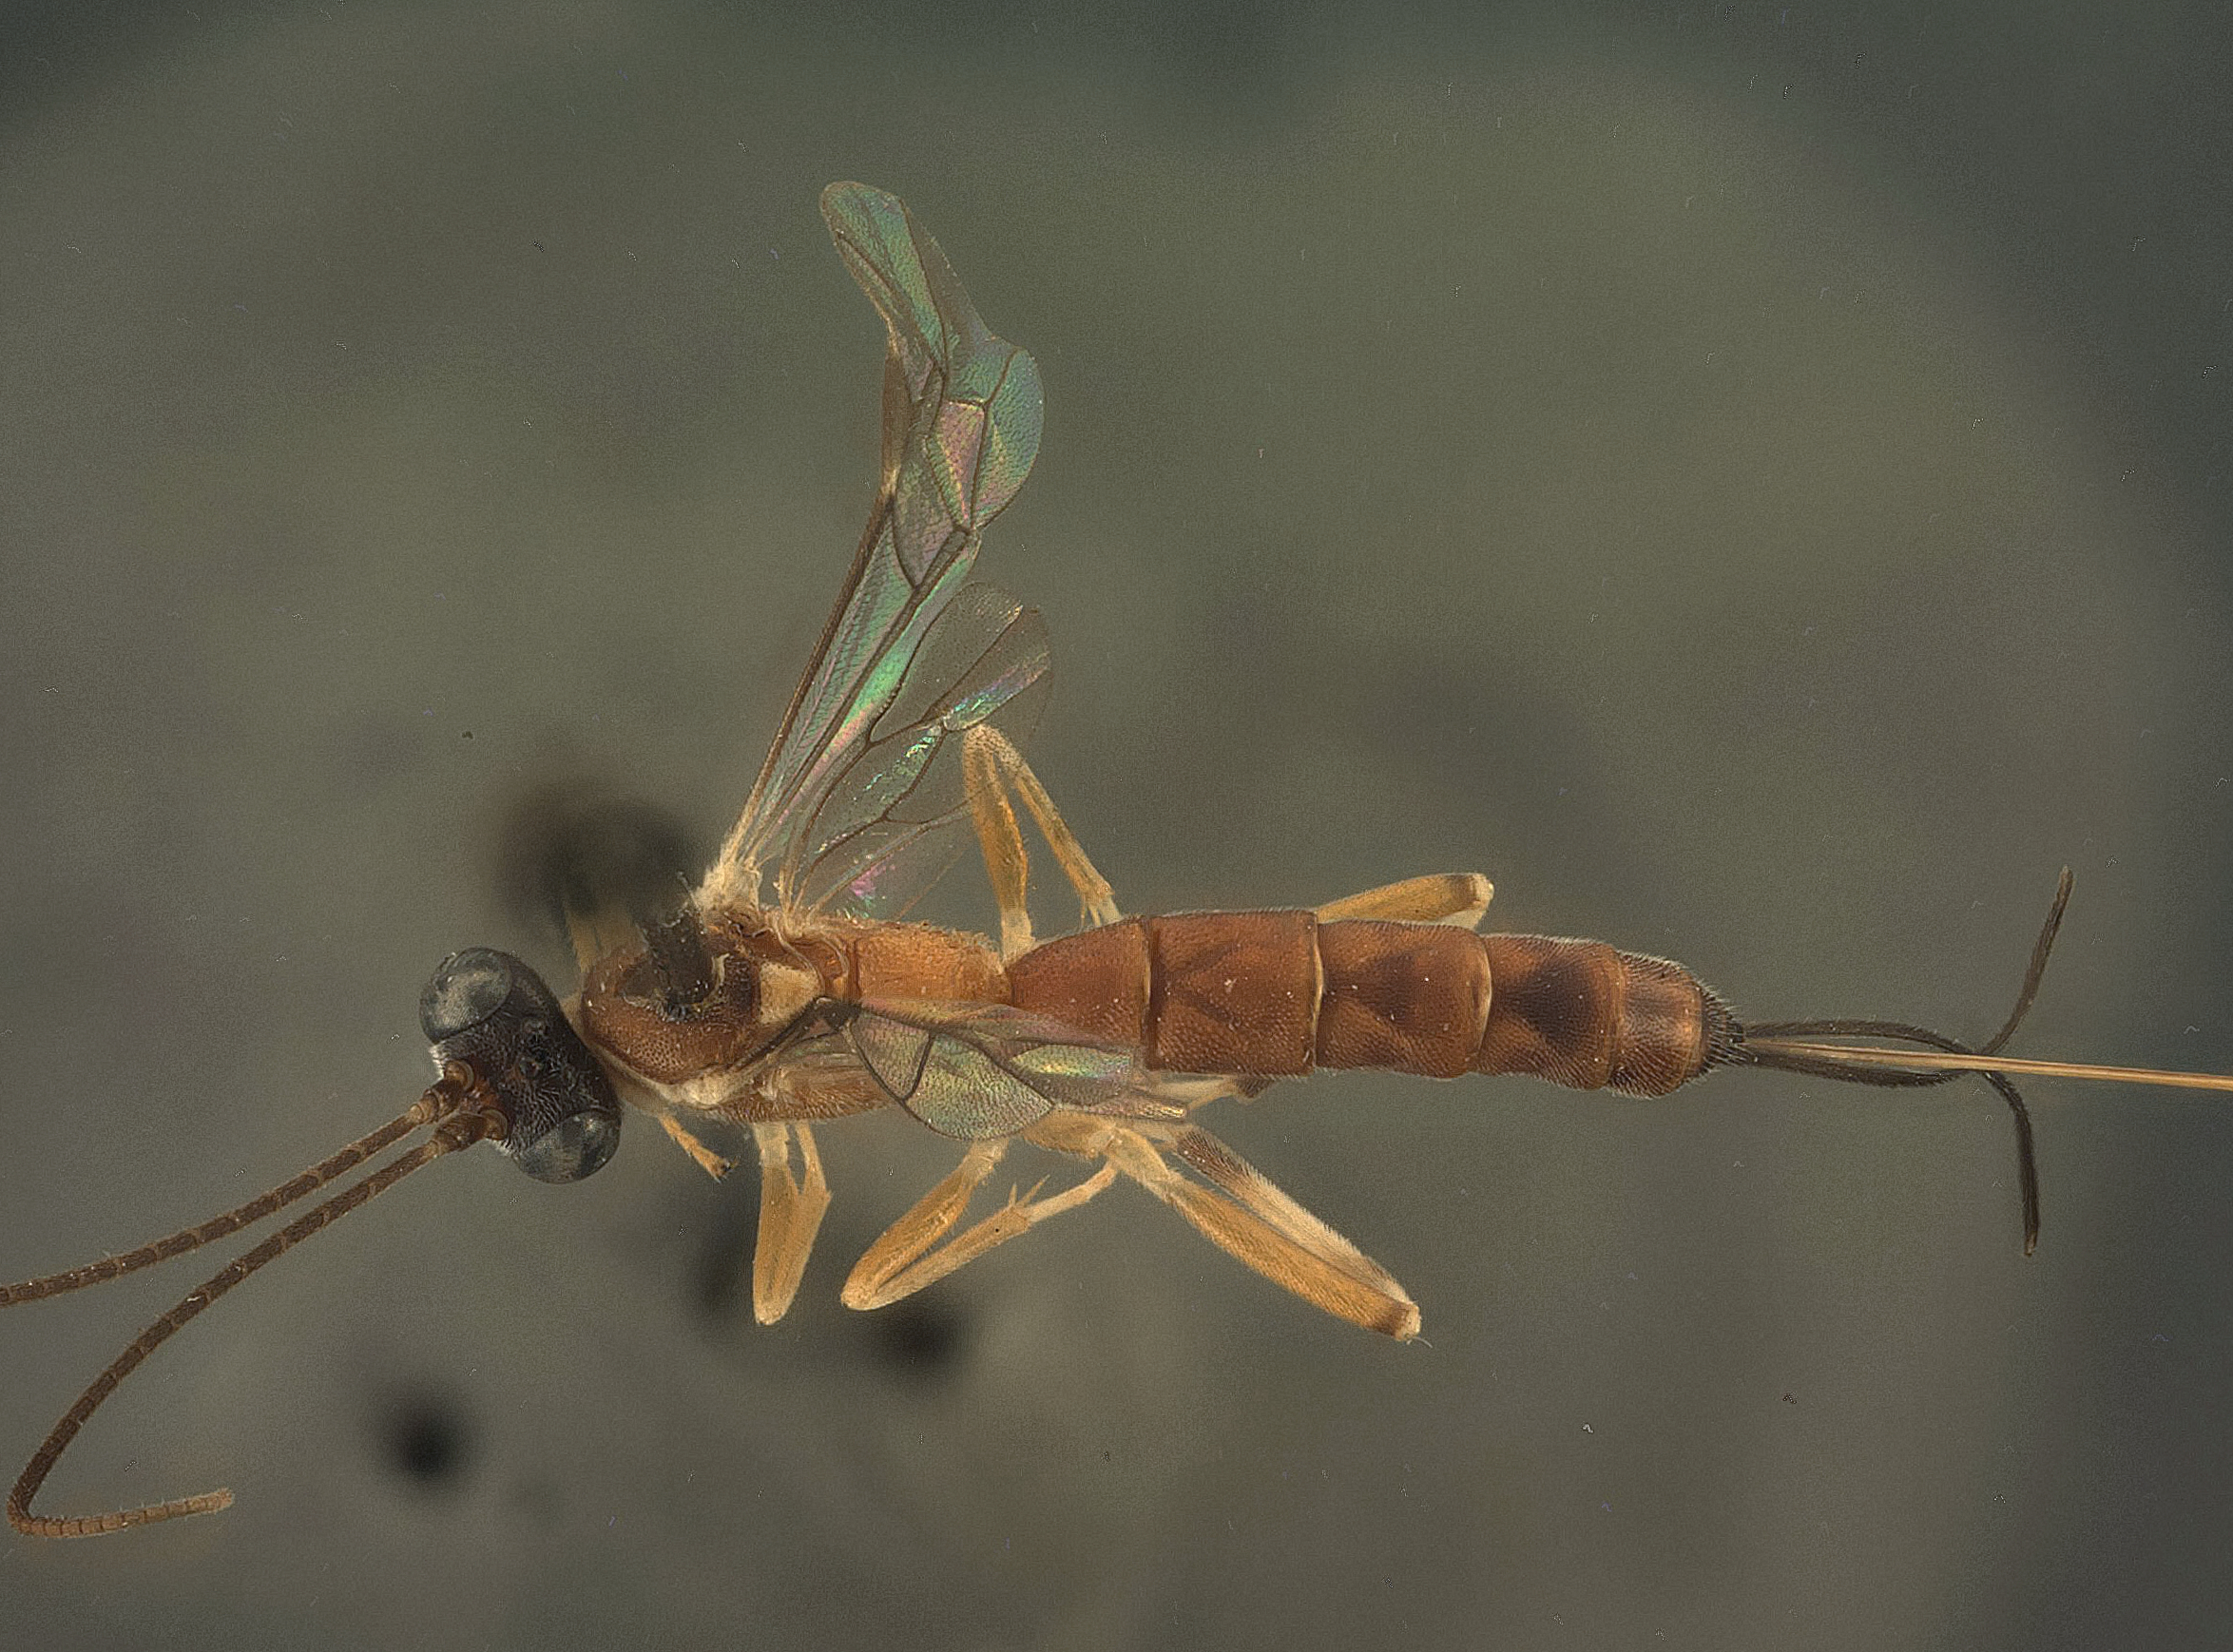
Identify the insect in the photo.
Glypta zomariae
